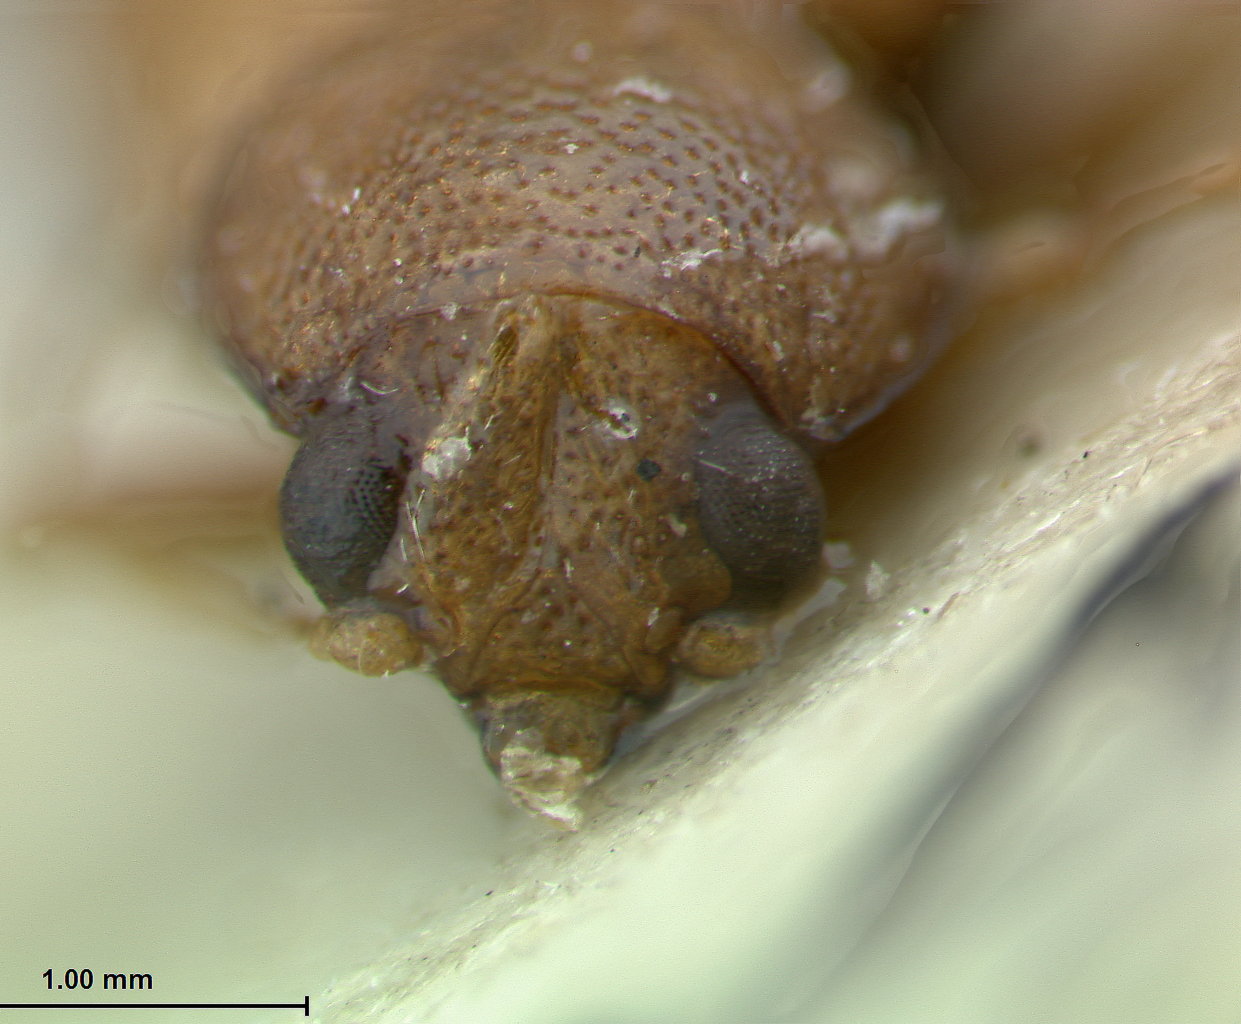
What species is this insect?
Colaspis flavocostata
